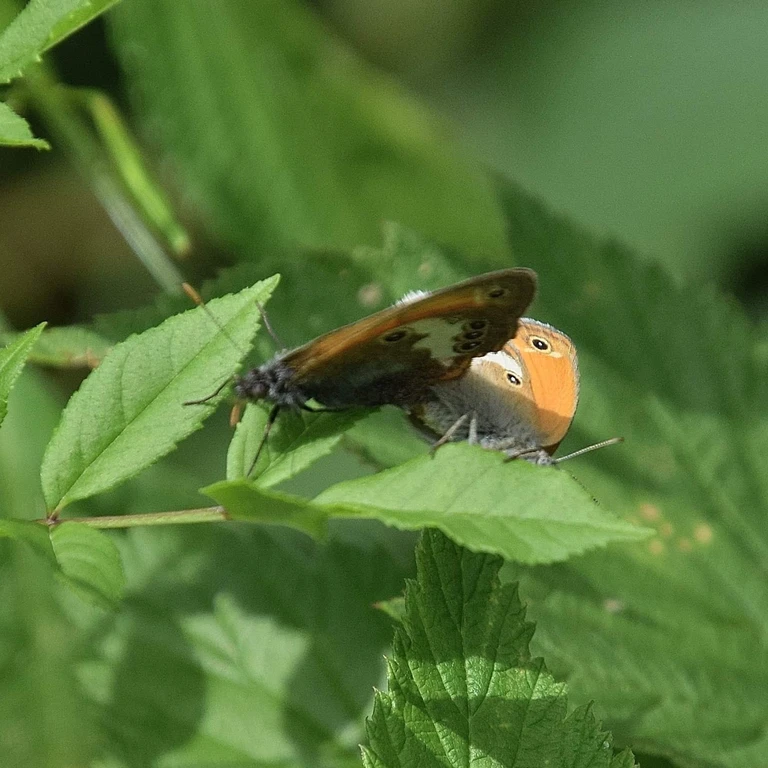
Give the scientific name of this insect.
Coenonympha arcania
